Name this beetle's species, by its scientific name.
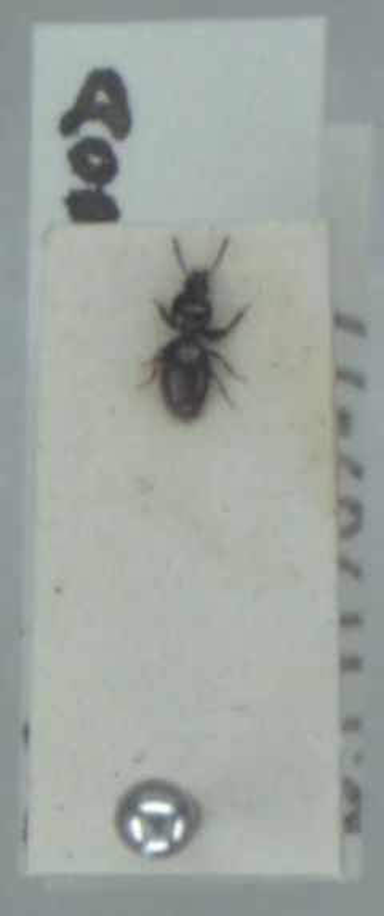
Dyschirius globosus
